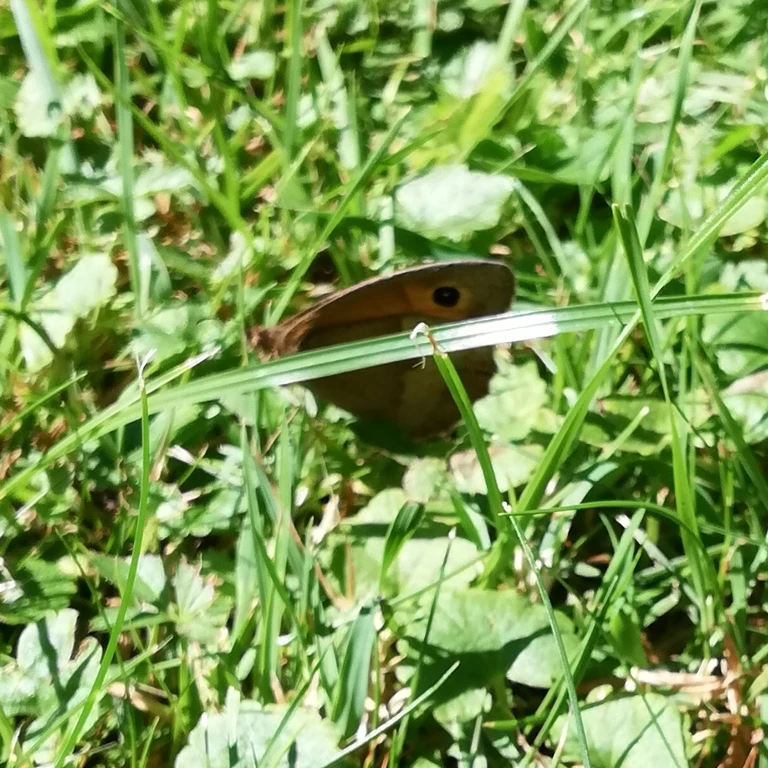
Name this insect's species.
Maniola jurtina
